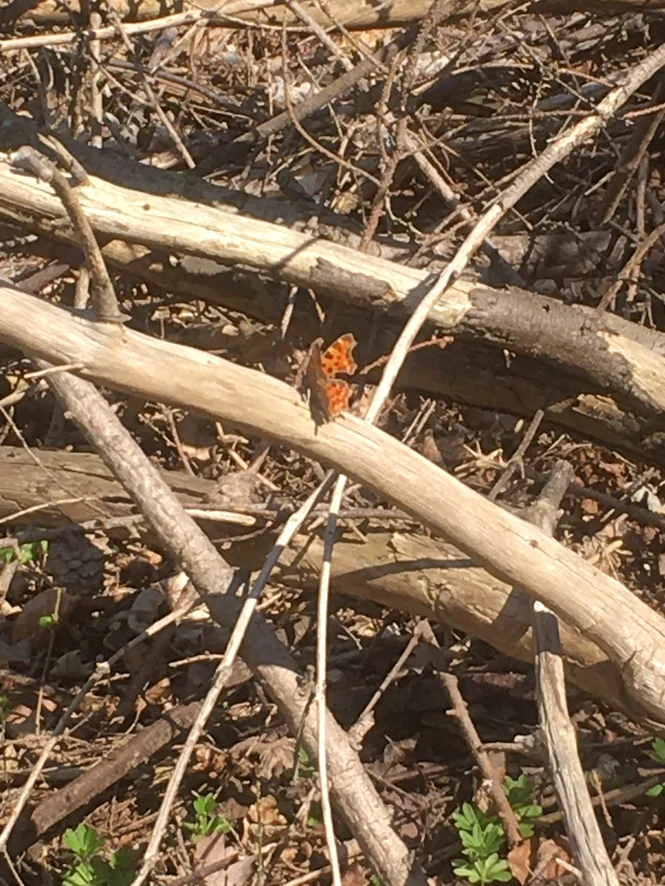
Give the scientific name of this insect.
Polygonia c-album
